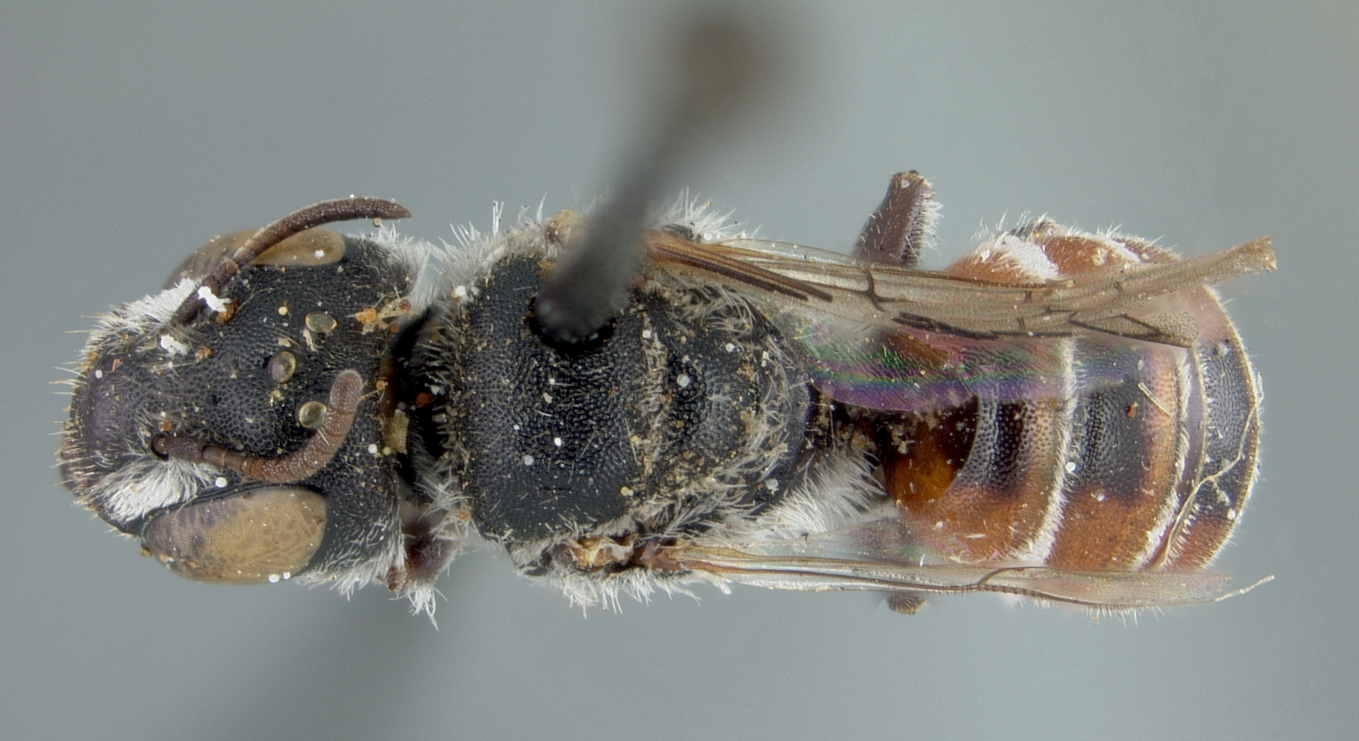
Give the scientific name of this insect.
Ashmeadiella barberi
